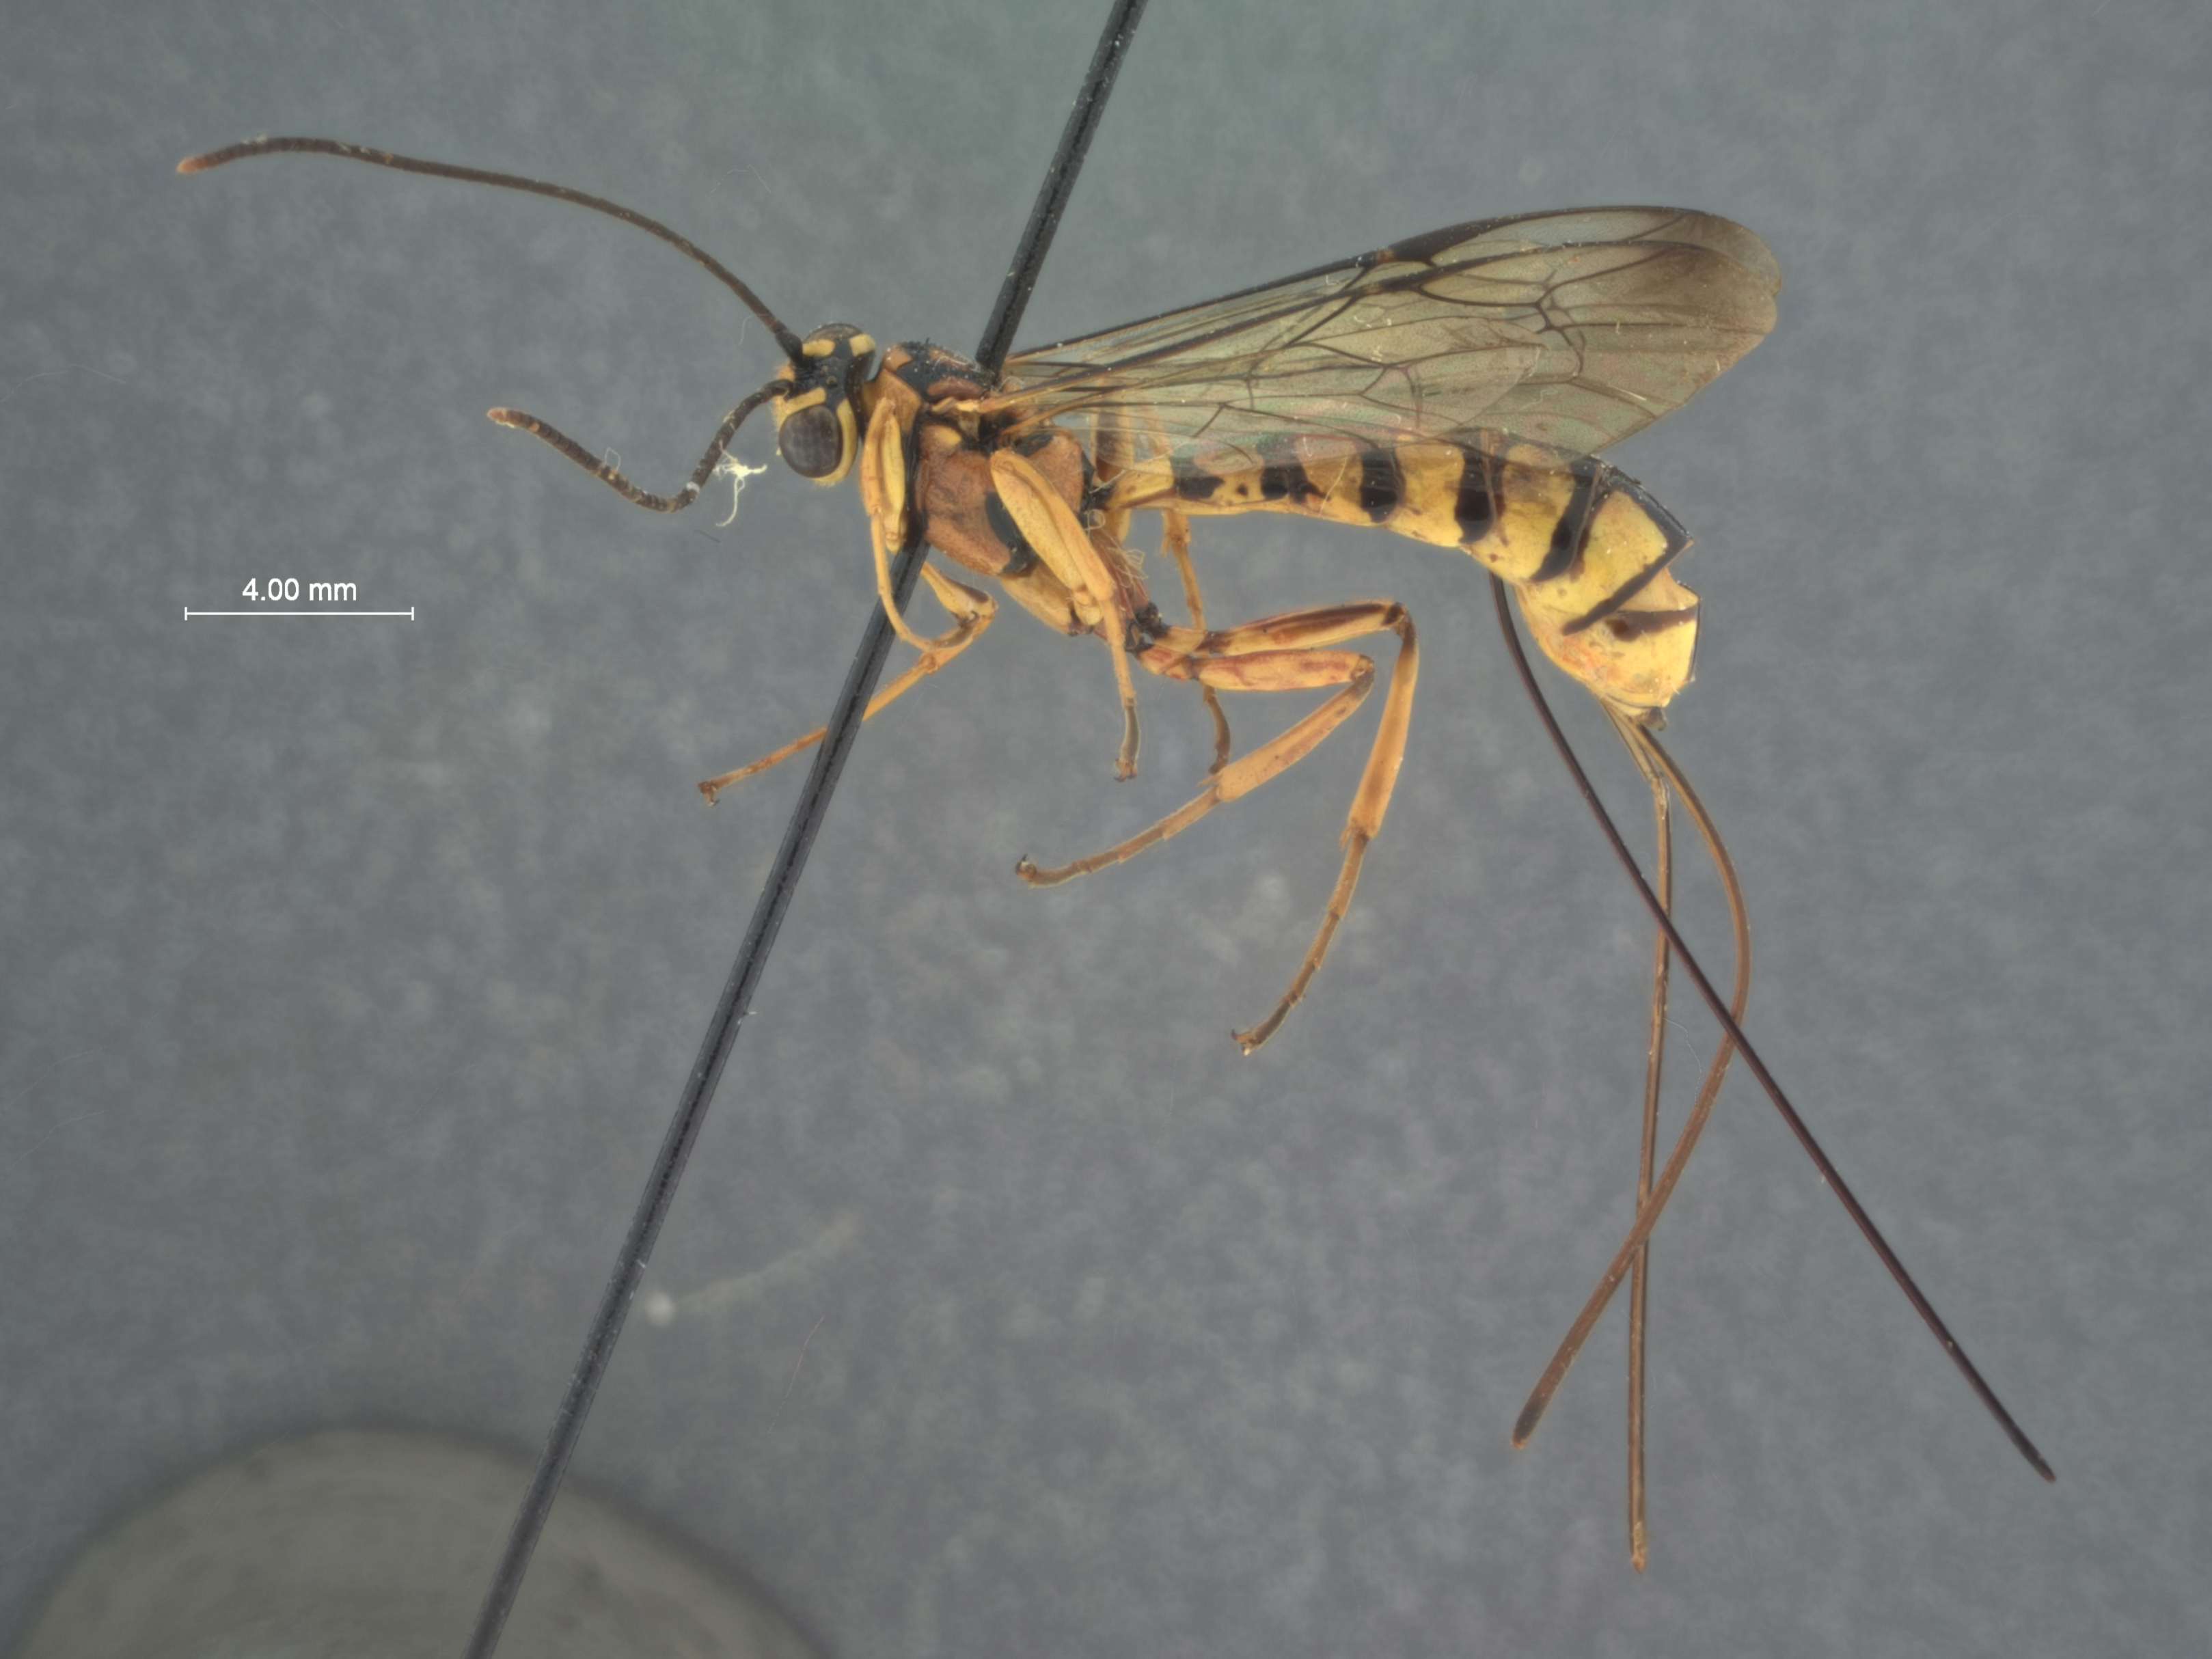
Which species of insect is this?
Triancyra scabra
